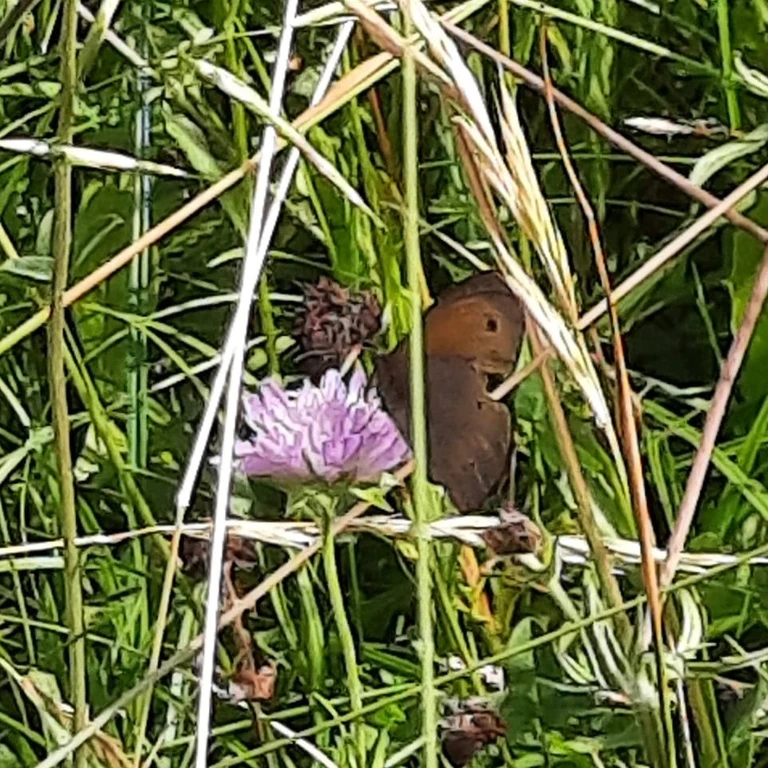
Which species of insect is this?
Maniola jurtina
